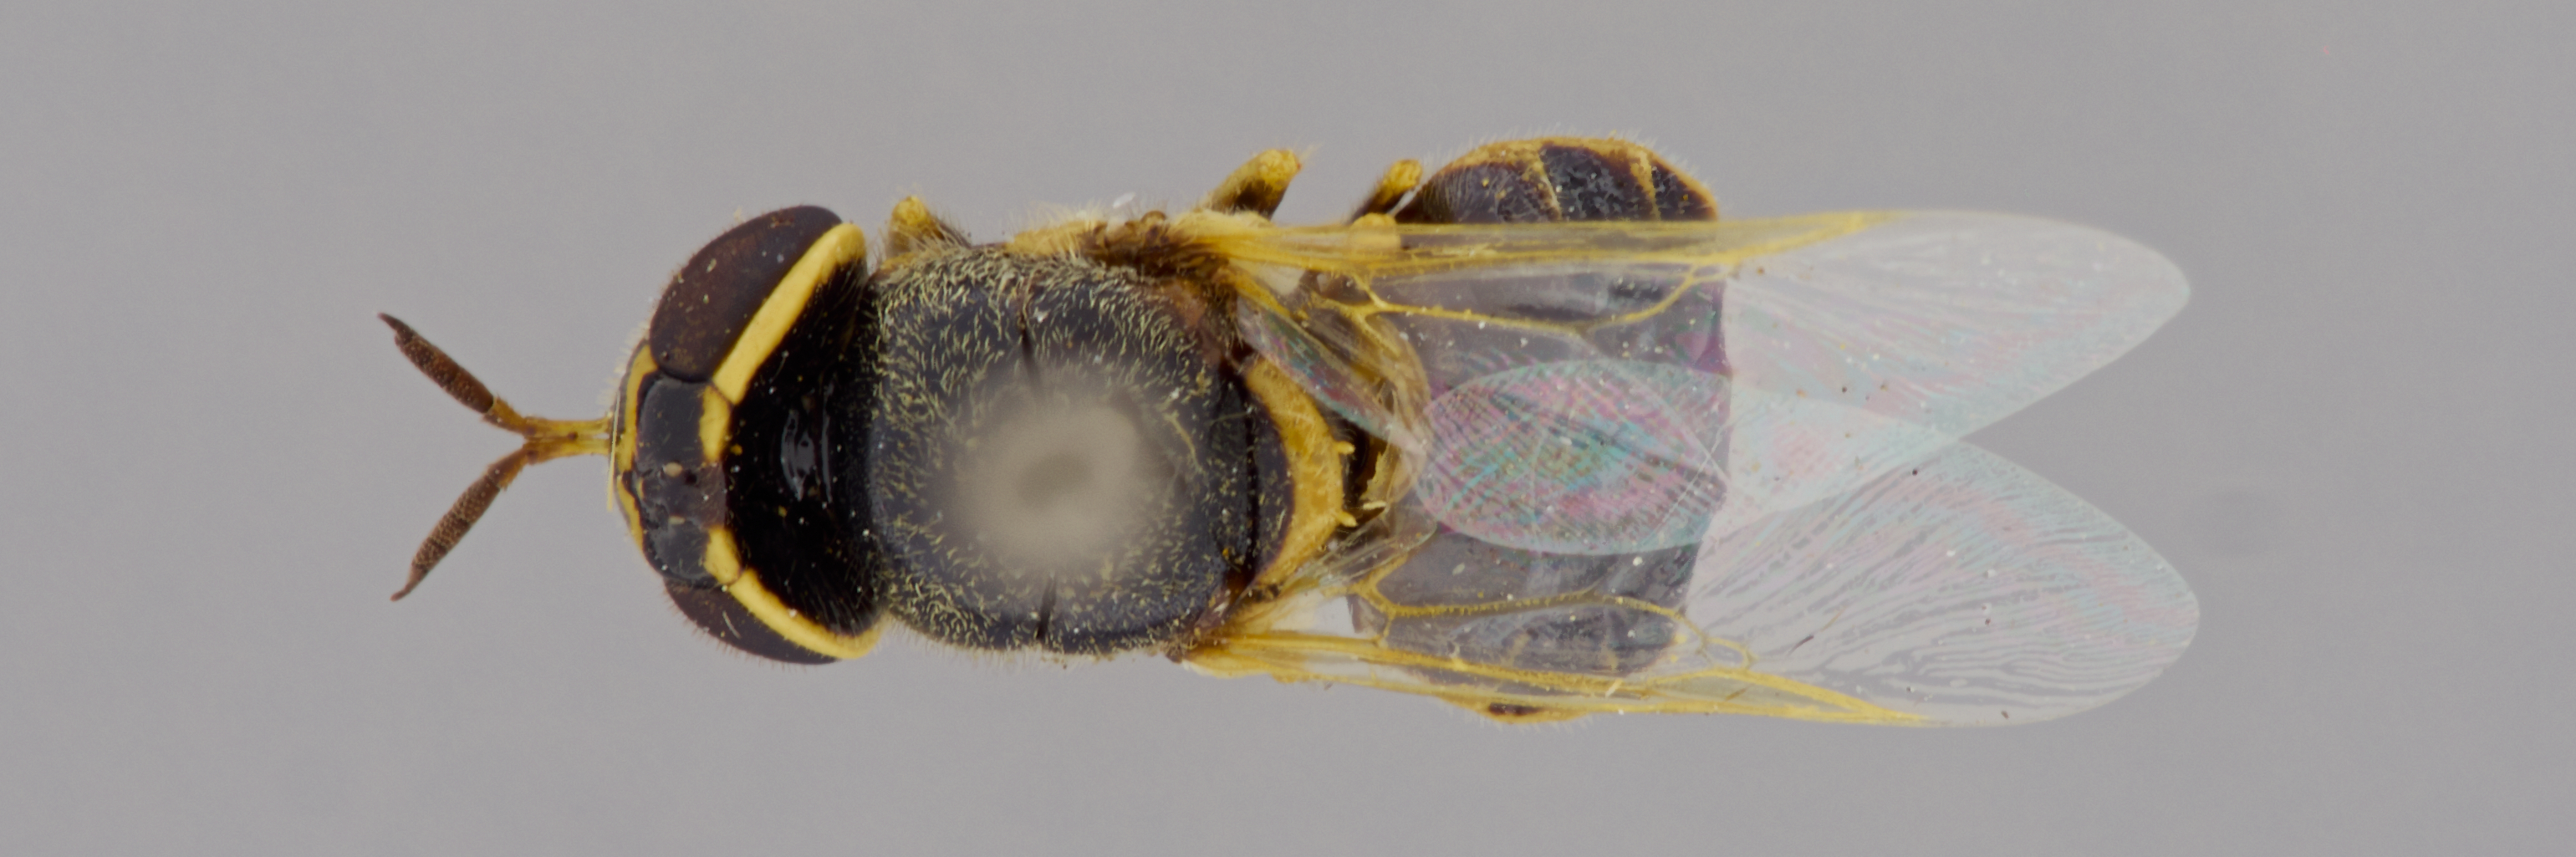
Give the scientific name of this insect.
Opladontha luzonensis
